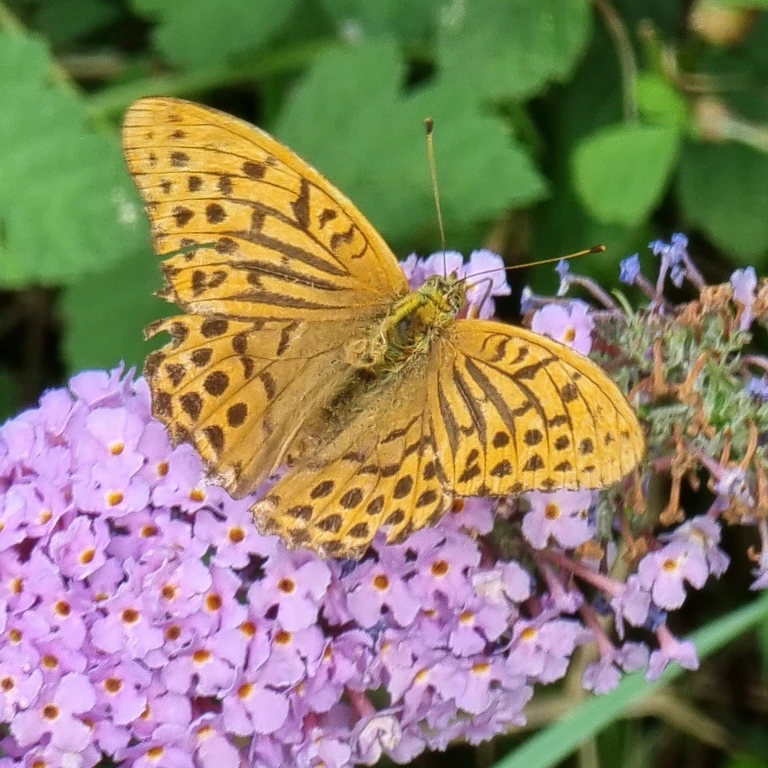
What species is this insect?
Argynnis paphia
